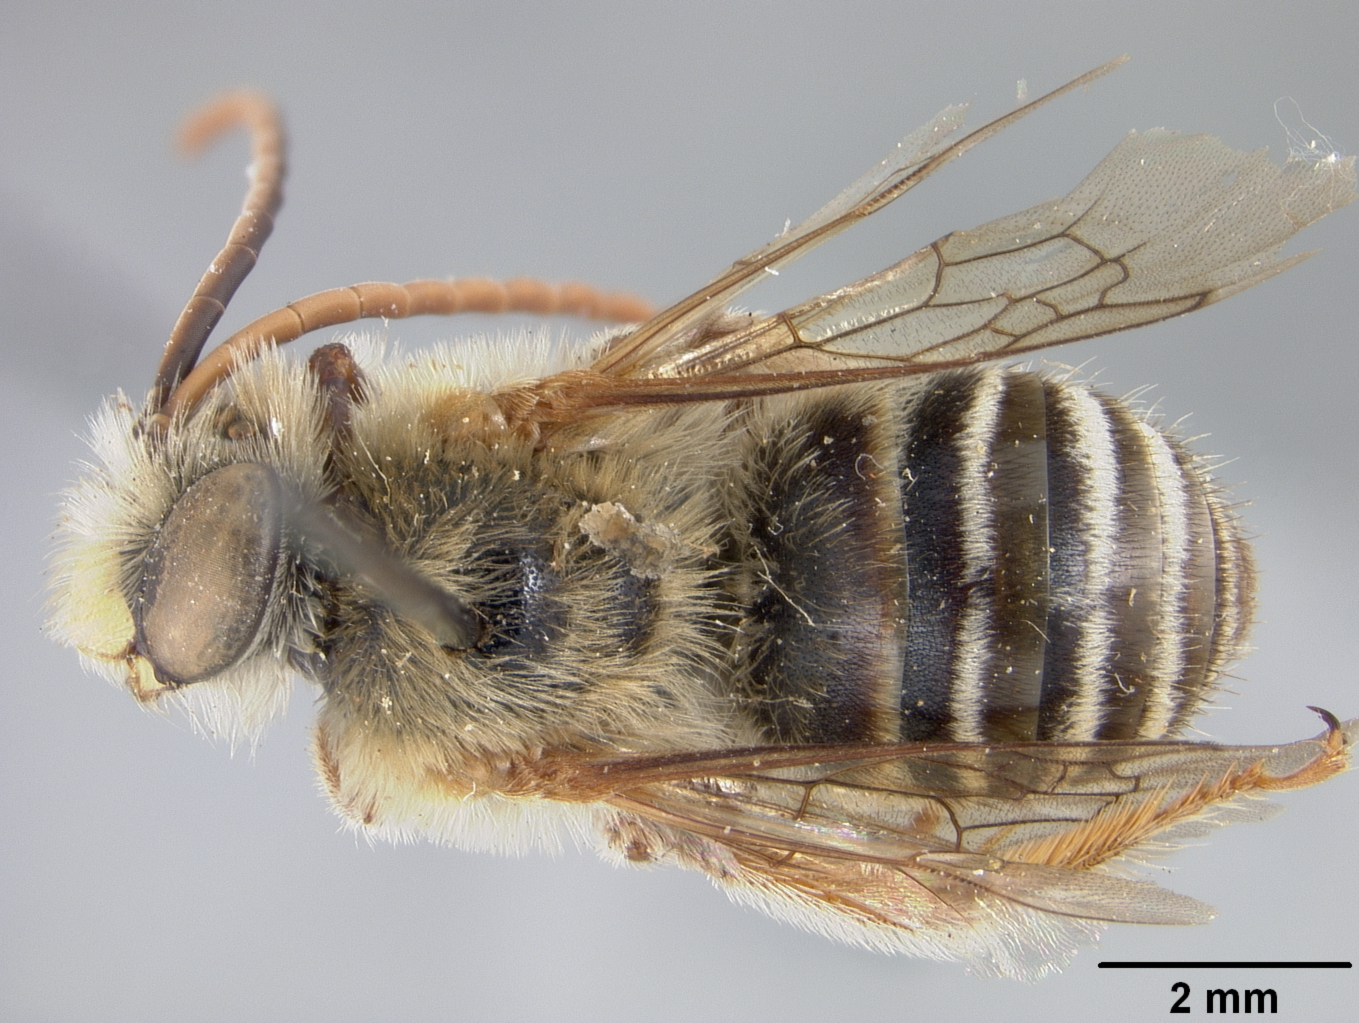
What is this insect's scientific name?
Melissodes martinicensis
